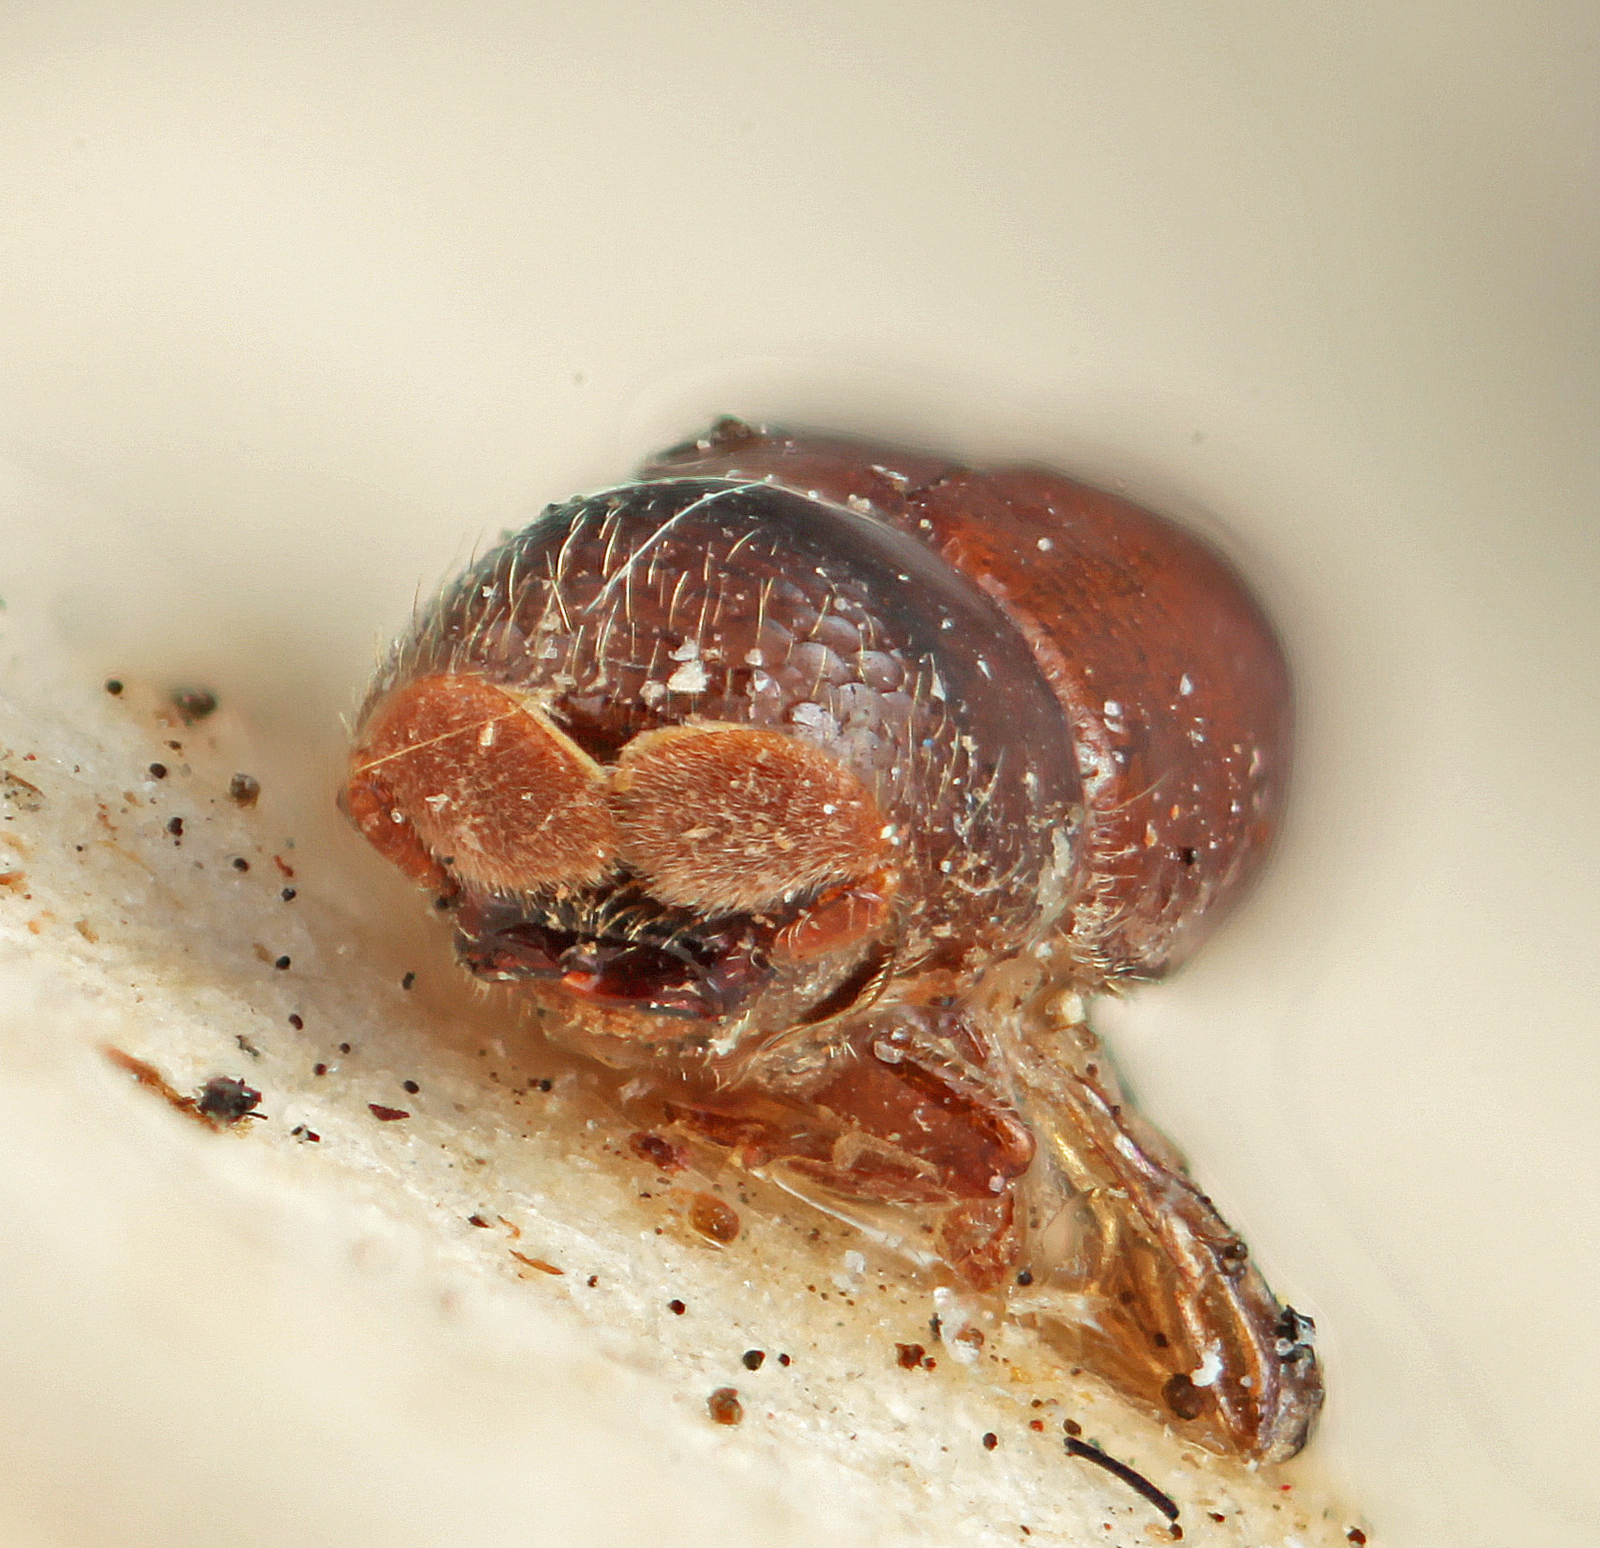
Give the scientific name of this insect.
Corthylus punctatus
